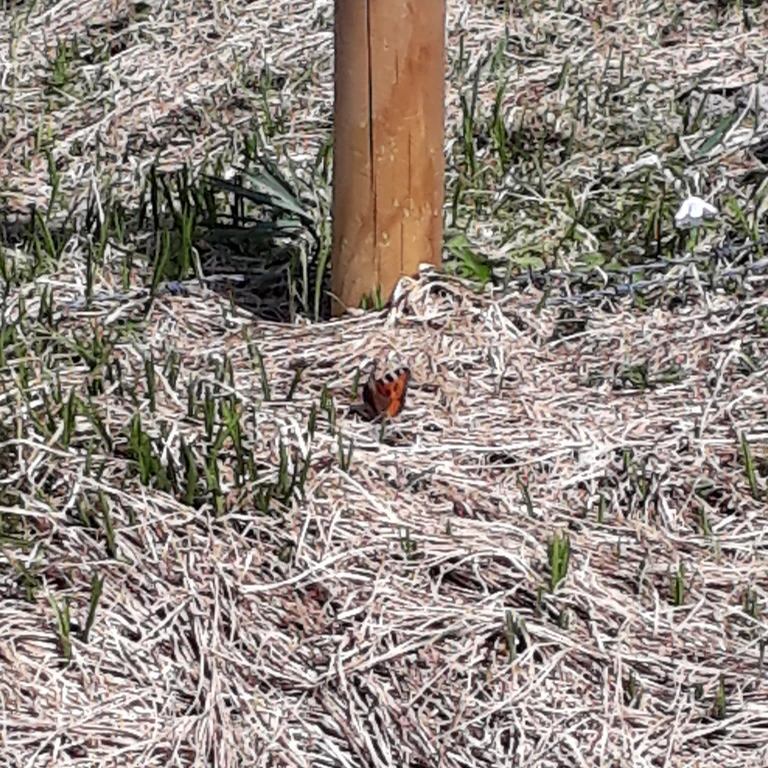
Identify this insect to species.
Aglais urticae
